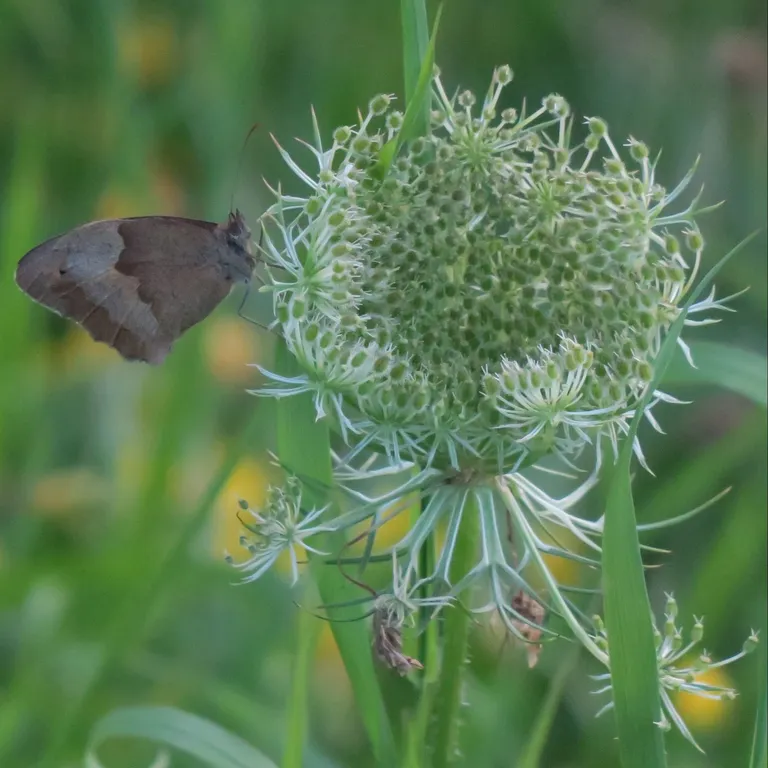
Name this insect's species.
Maniola jurtina
